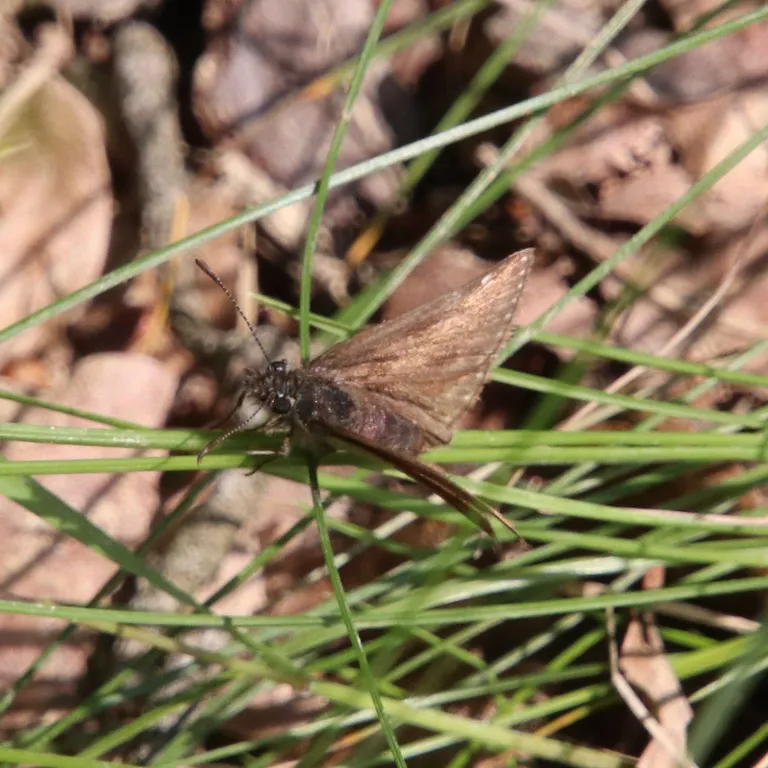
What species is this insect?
Erynnis tages
